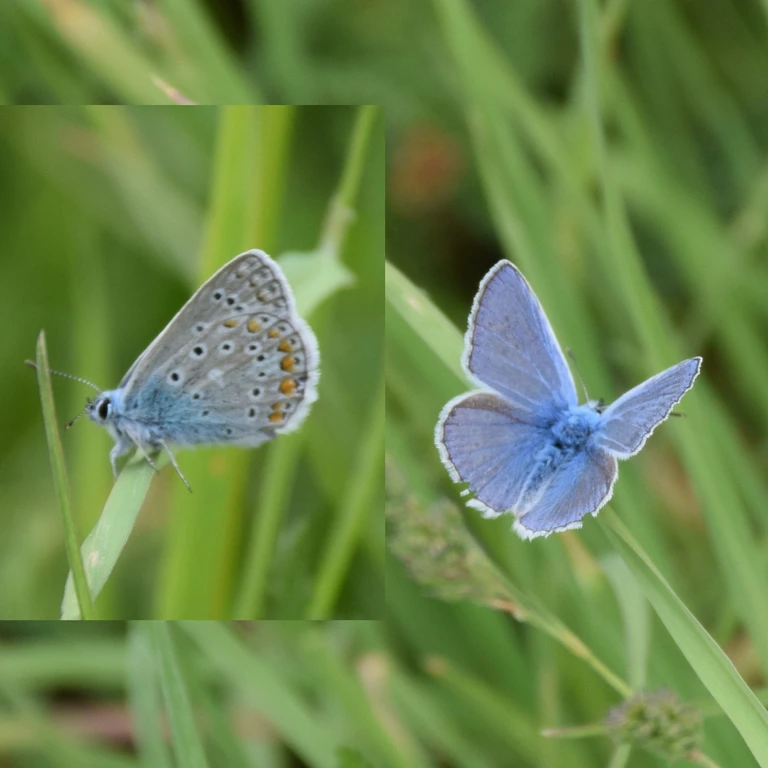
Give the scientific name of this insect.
Polyommatus icarus
